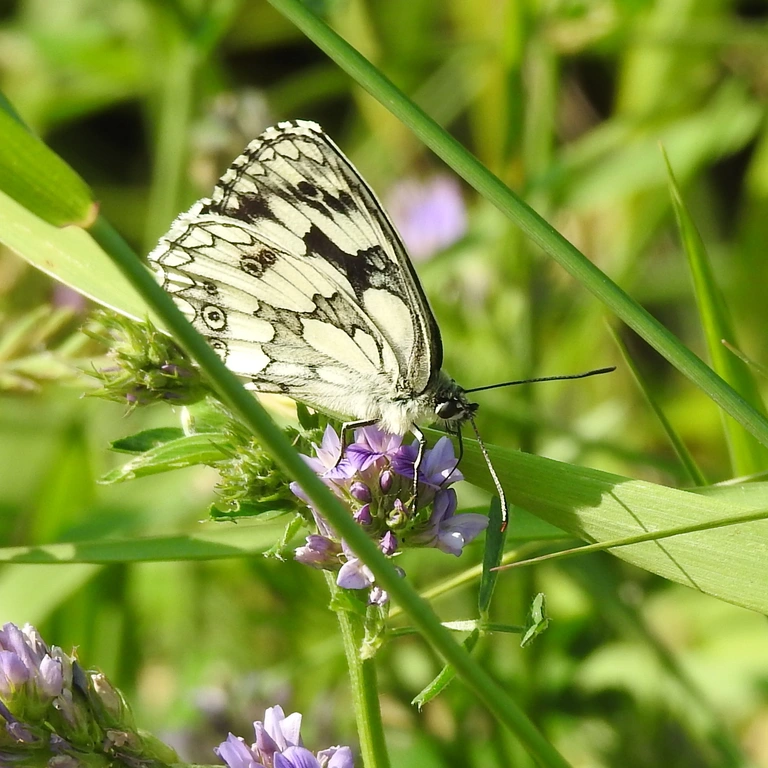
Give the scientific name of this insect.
Melanargia galathea
